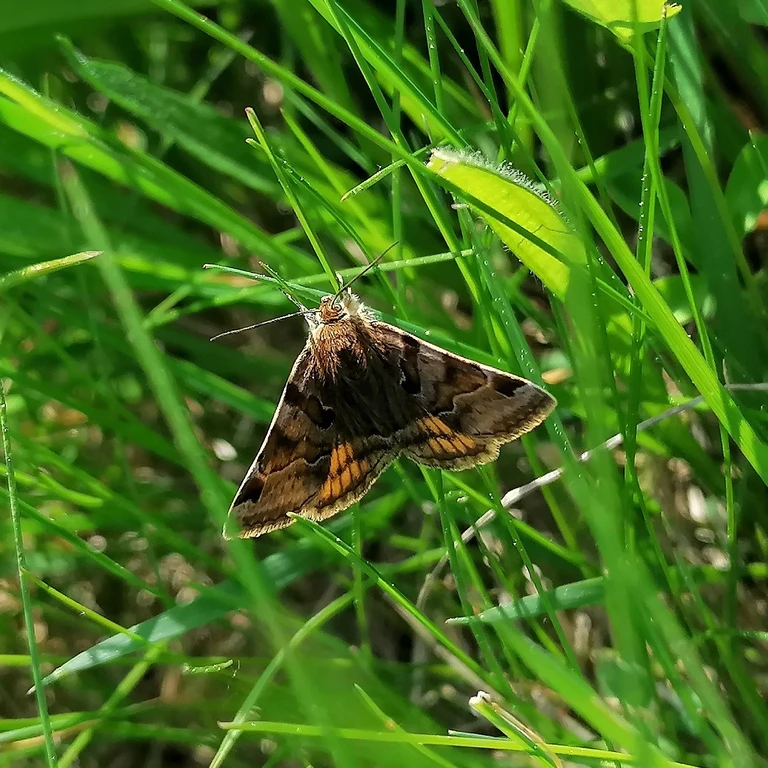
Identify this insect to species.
Euclidia glyphica
